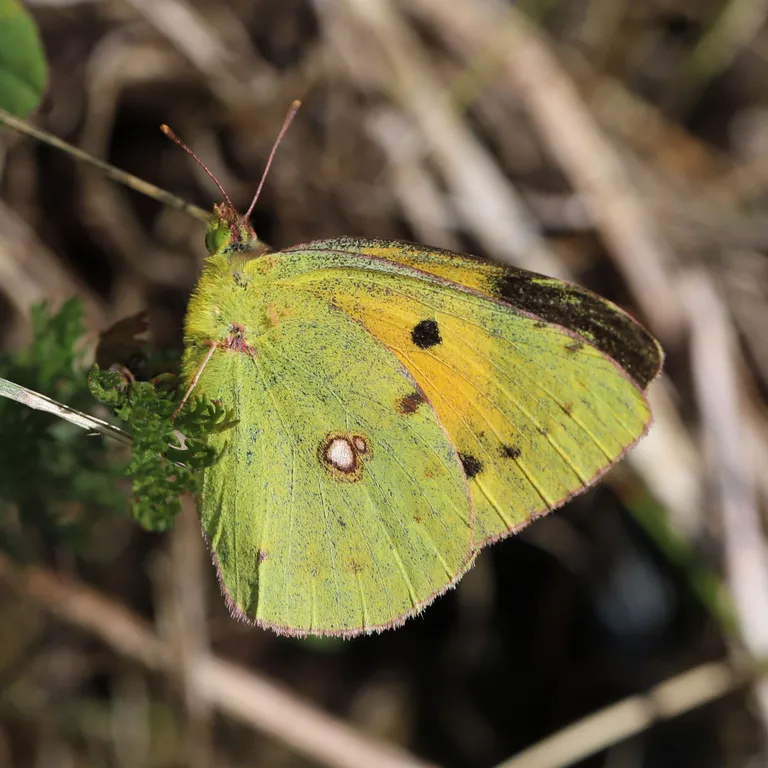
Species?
Colias croceus
